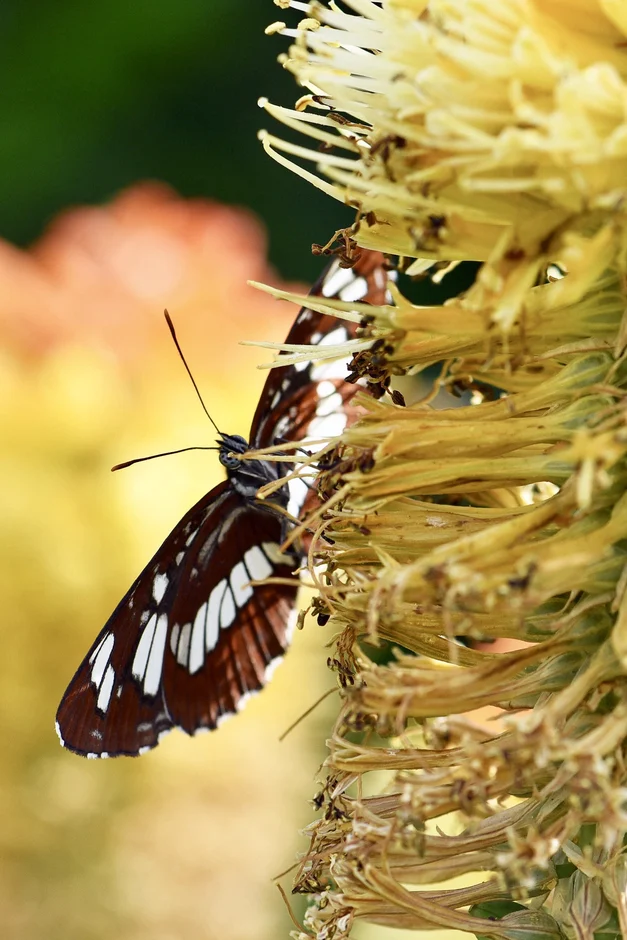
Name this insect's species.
Neptis rivularis
